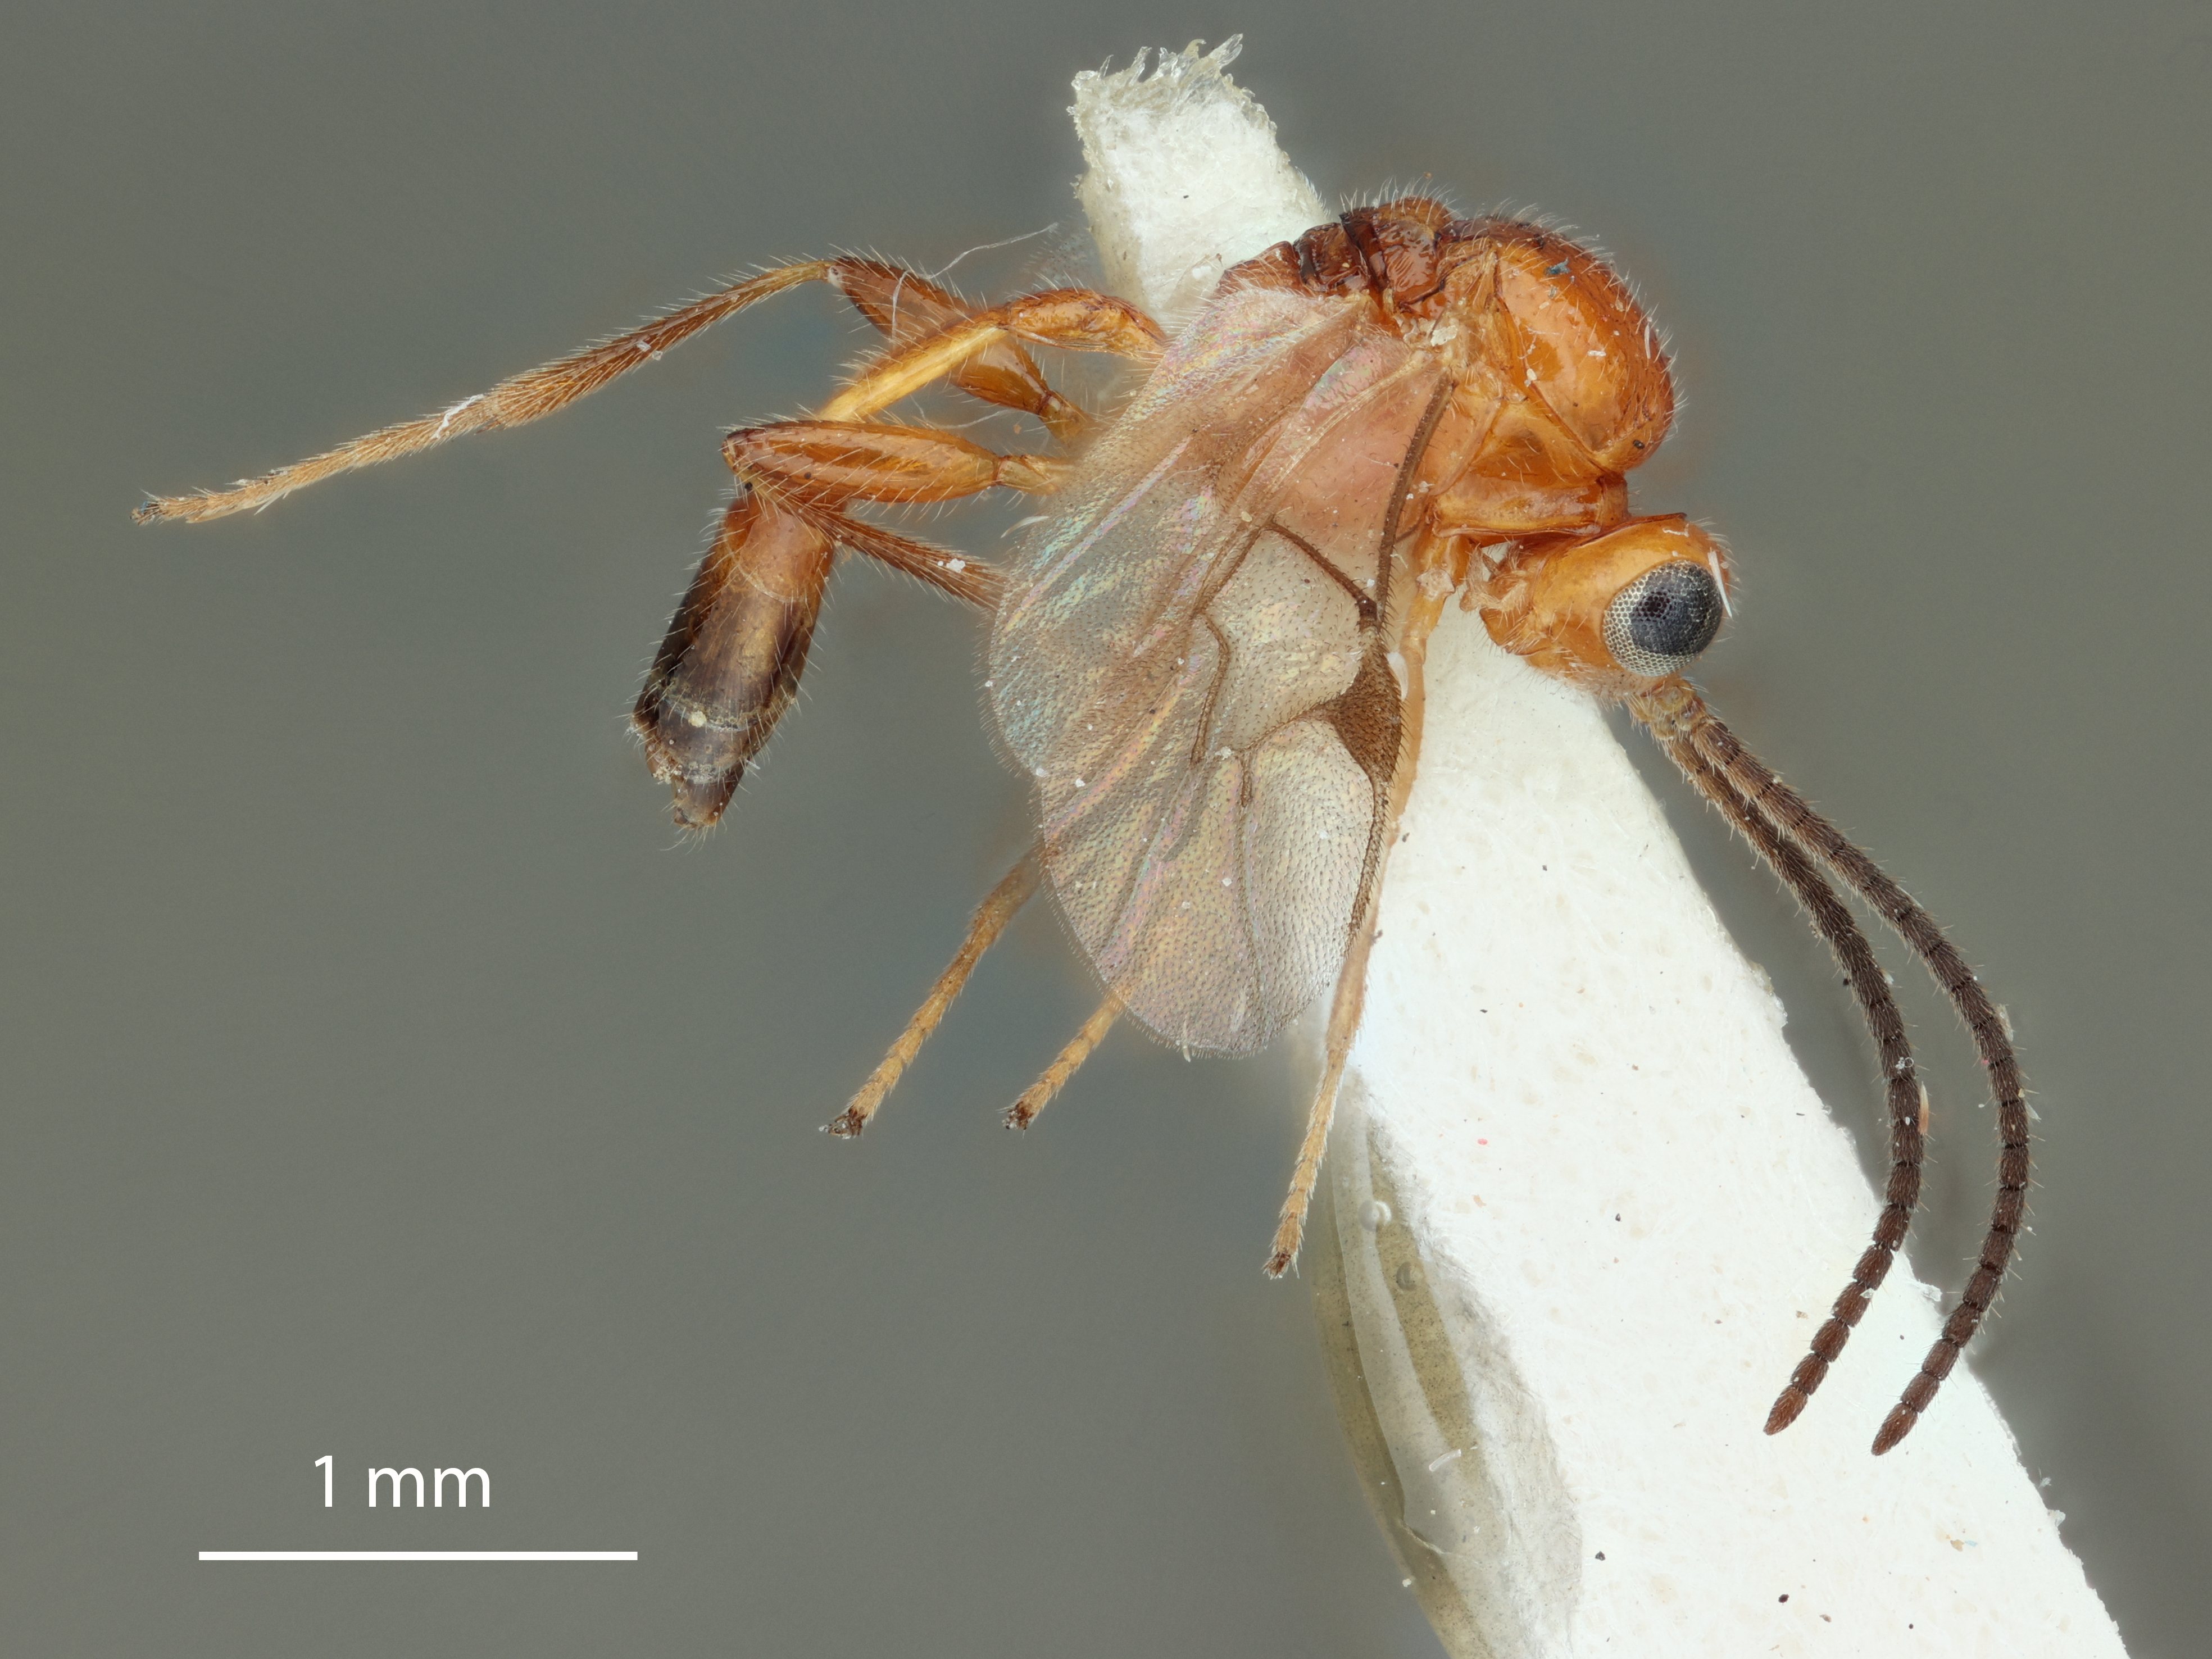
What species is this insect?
Aphidius xanthotherus
